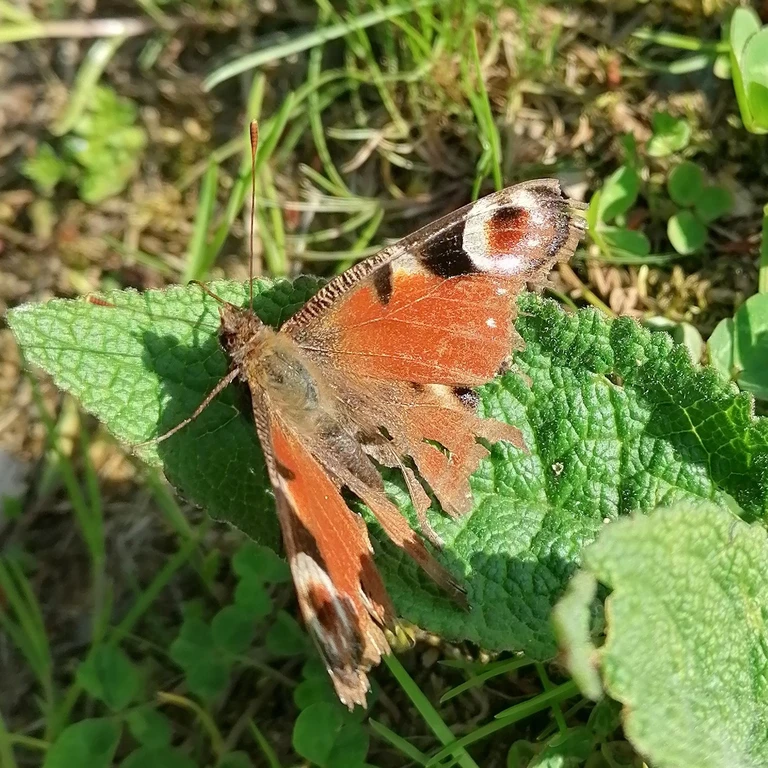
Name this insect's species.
Aglais io
